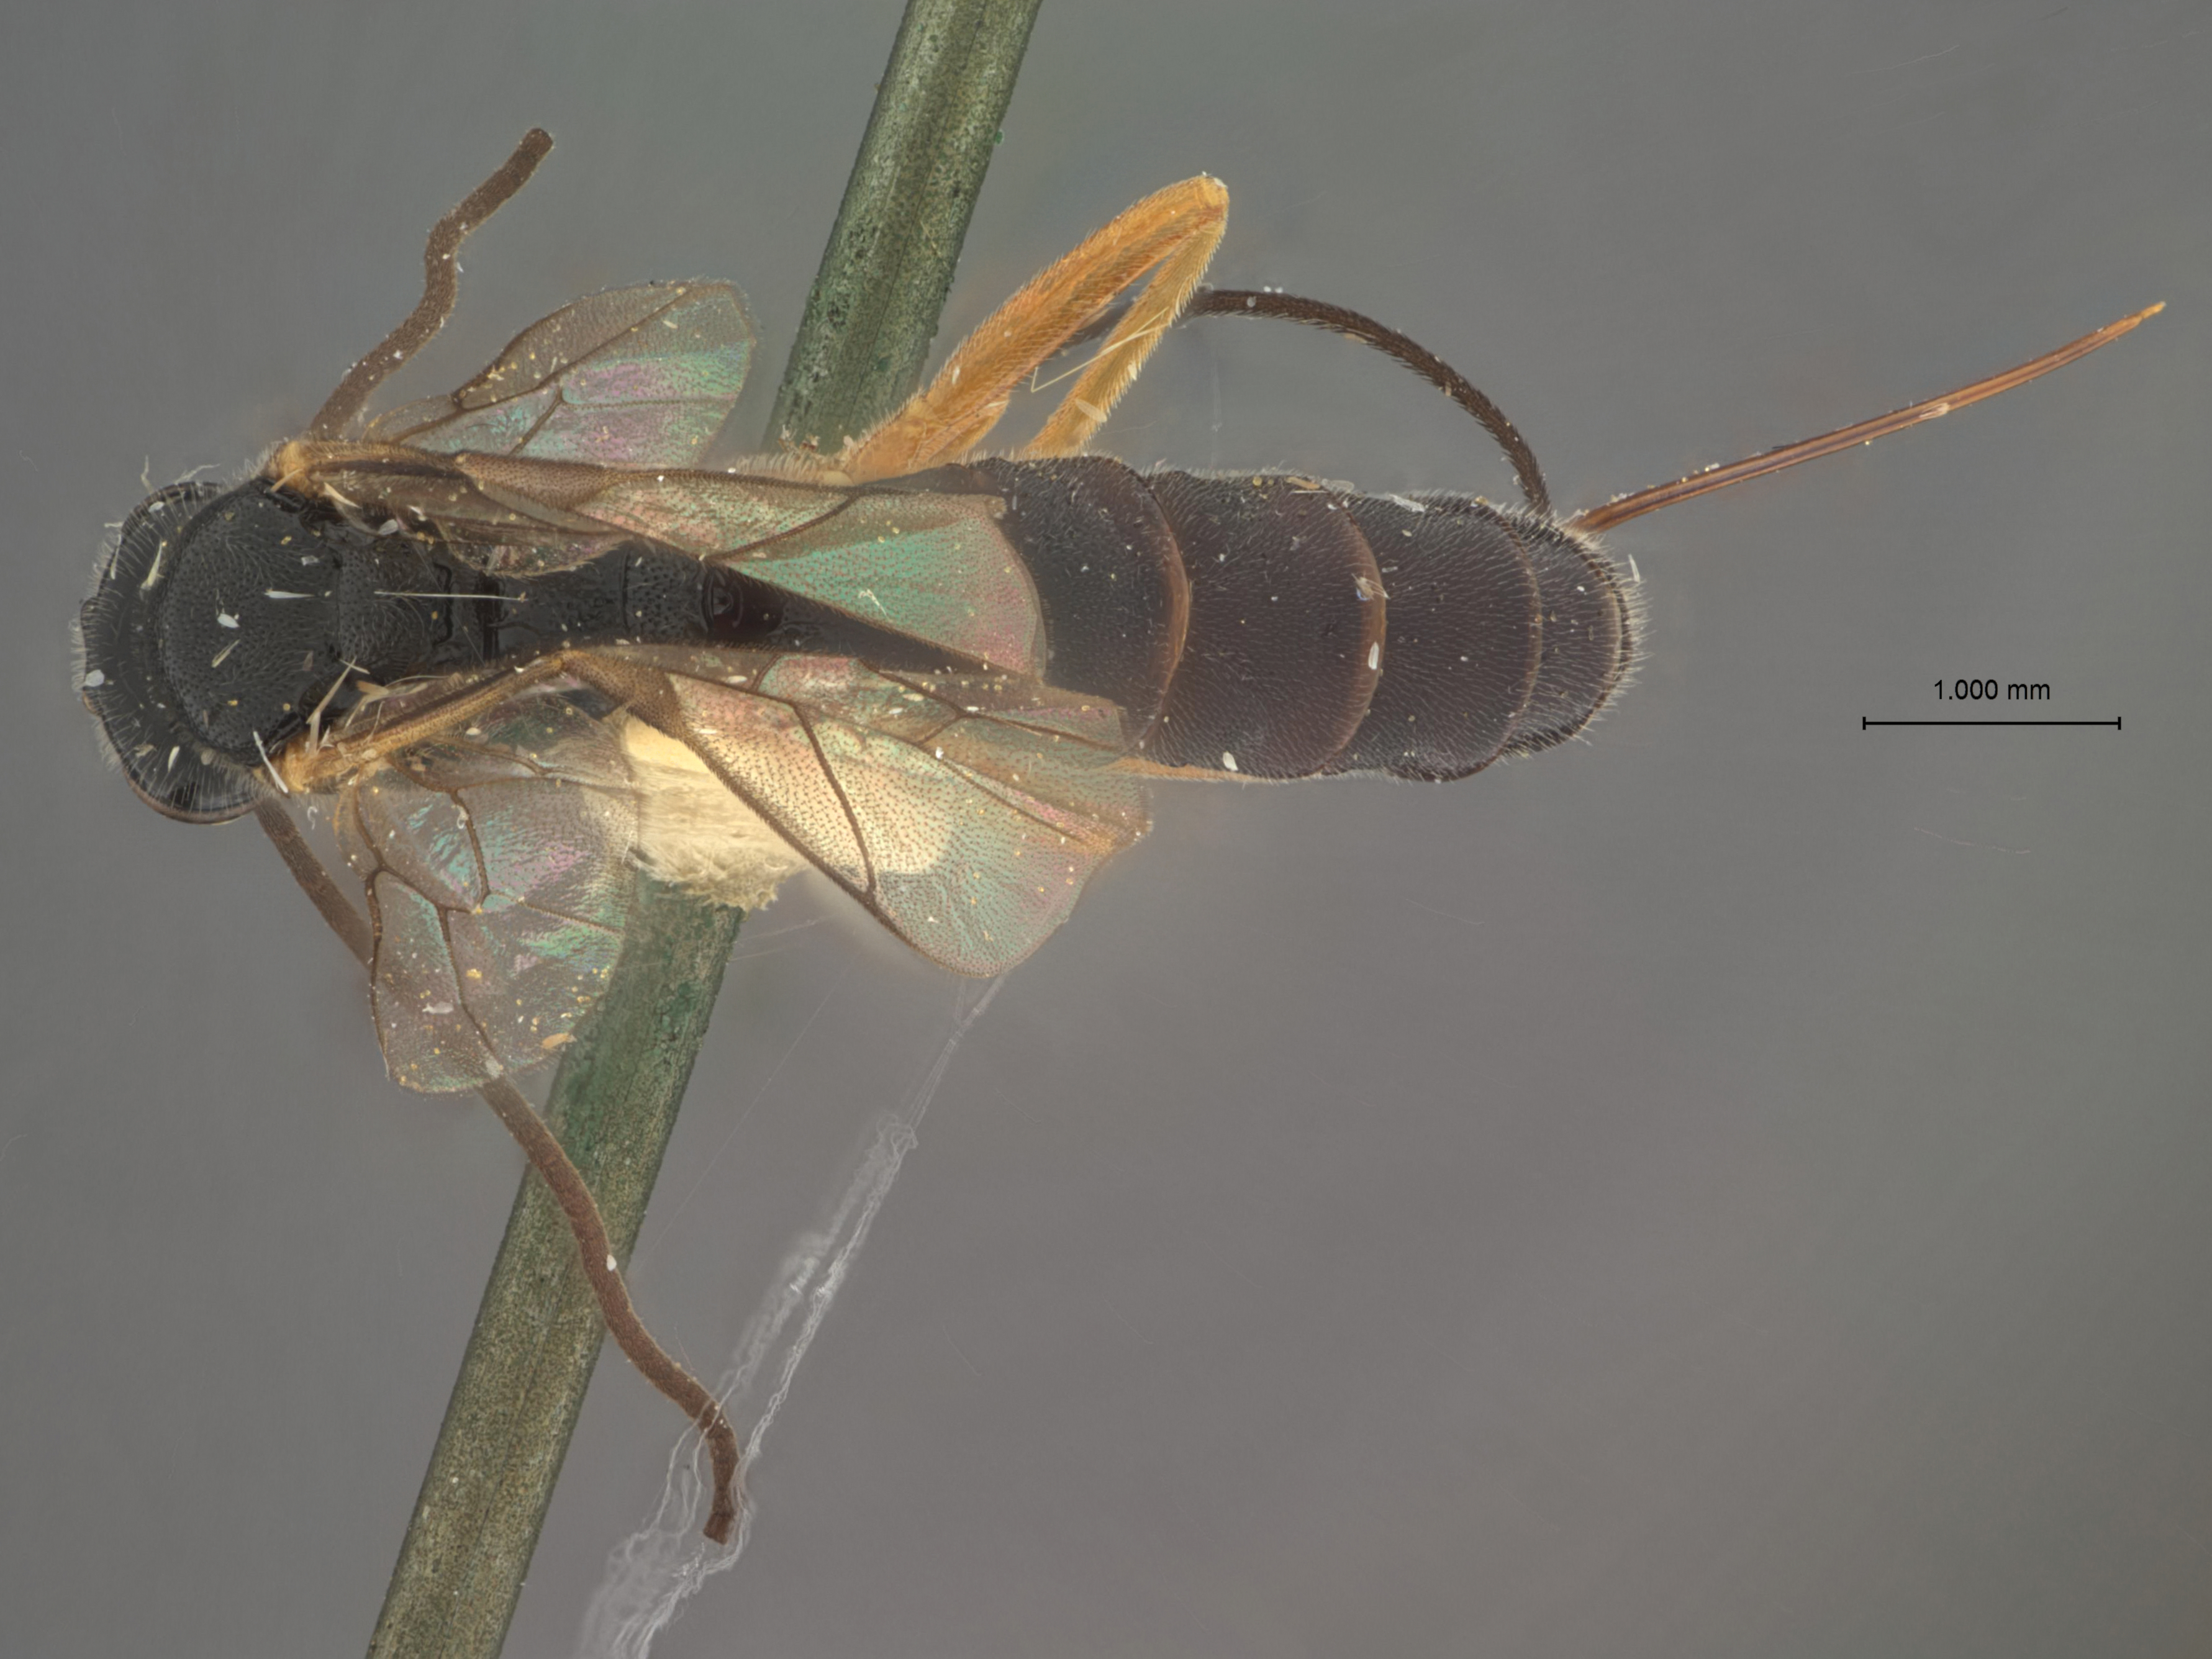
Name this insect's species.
Glypta mckinleyi
